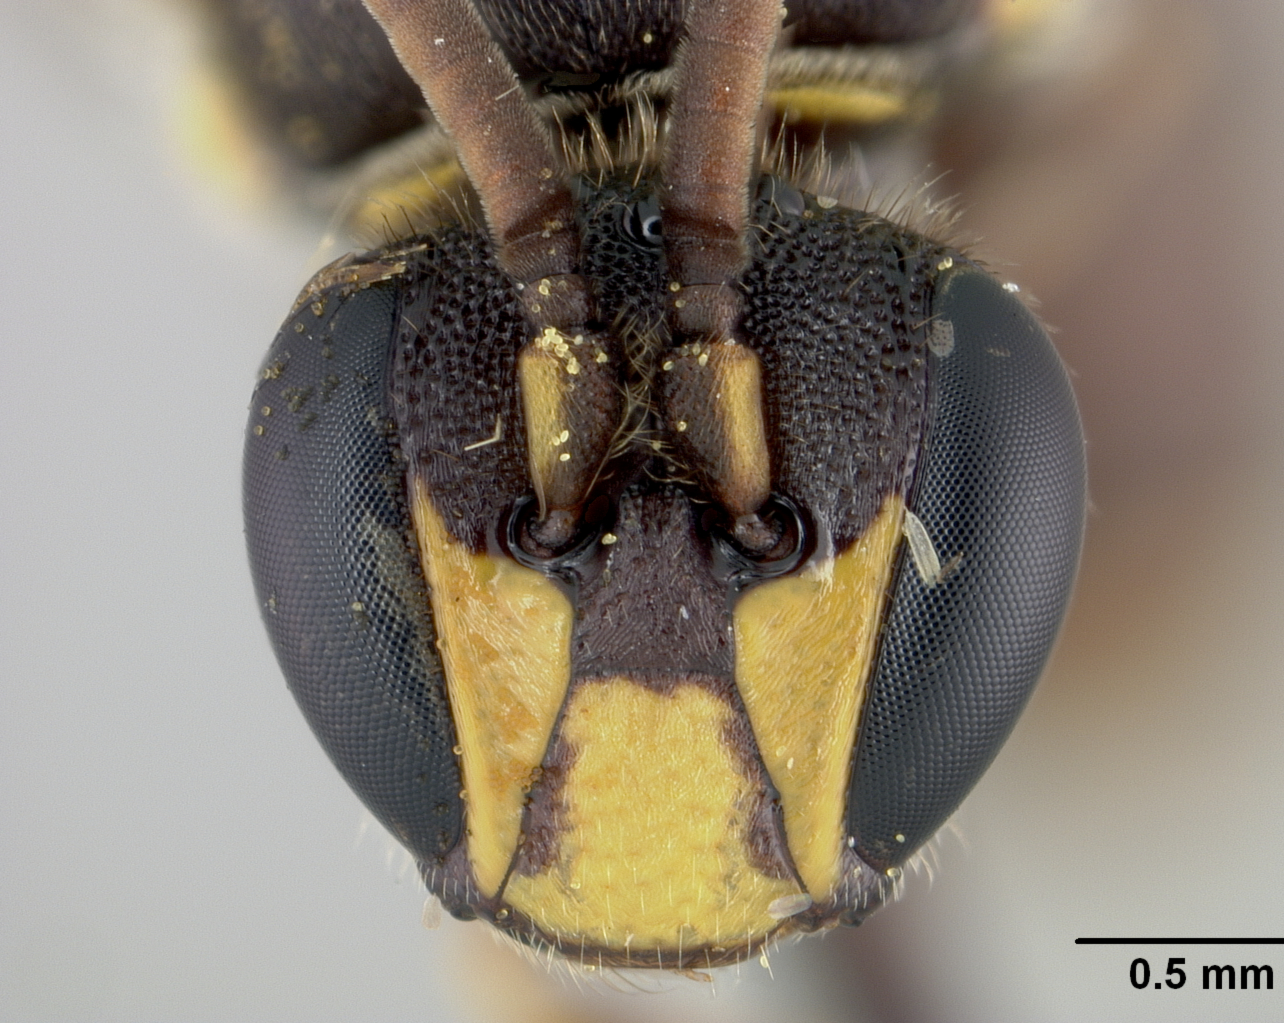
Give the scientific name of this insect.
Hylaeus transversalis
